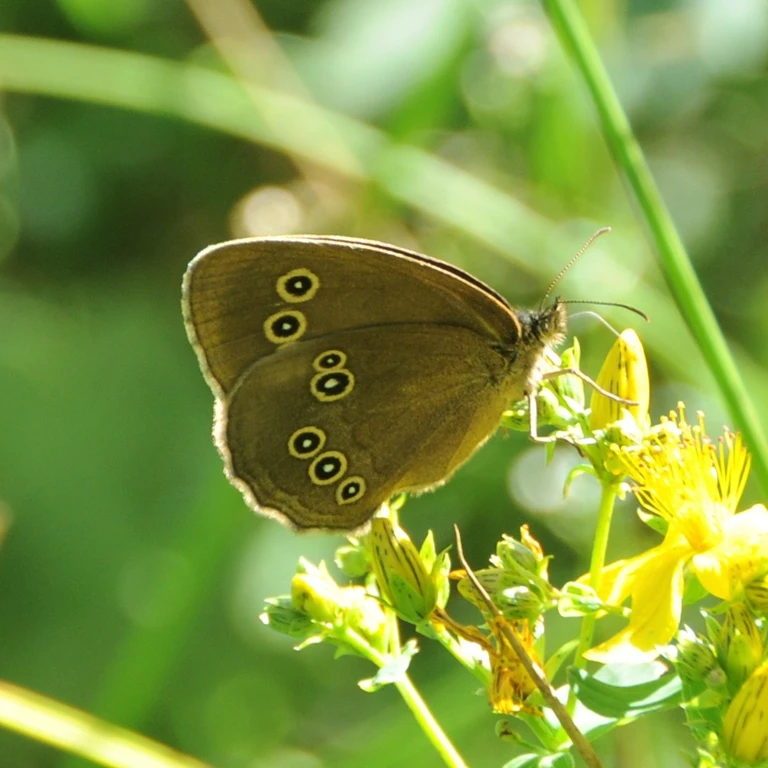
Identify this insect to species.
Aphantopus hyperantus
